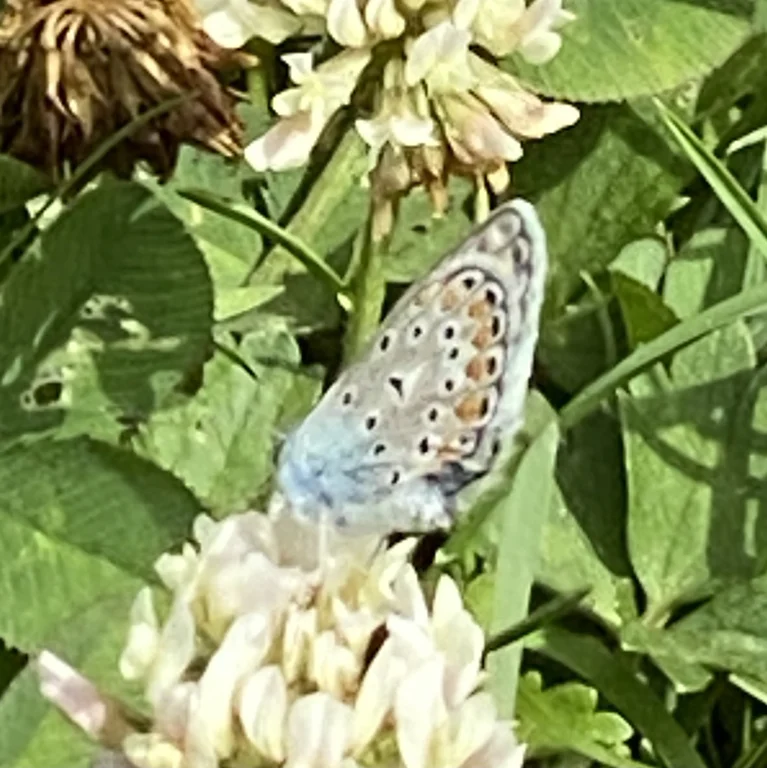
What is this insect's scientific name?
Polyommatus icarus
